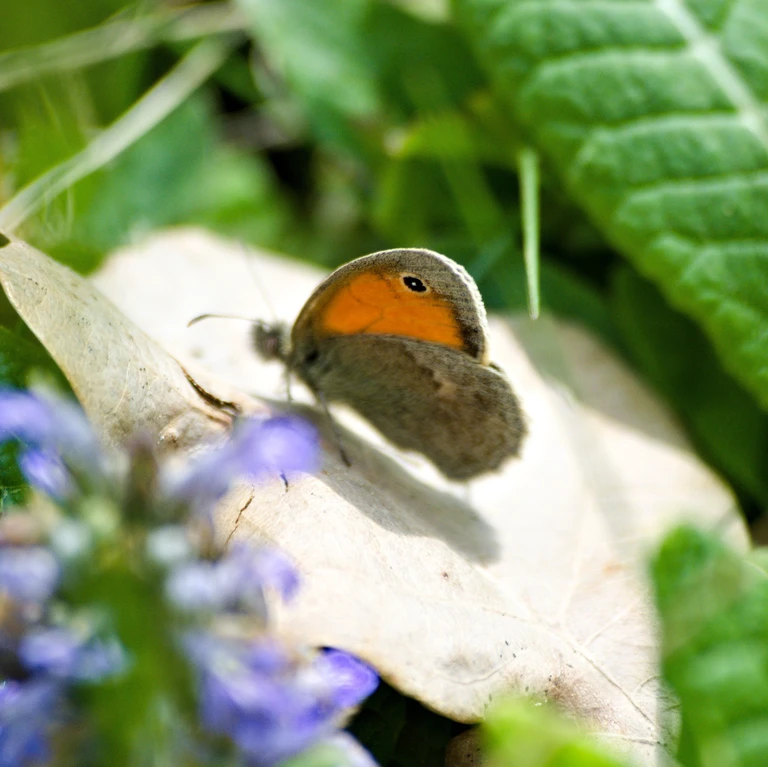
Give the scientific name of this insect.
Coenonympha pamphilus
